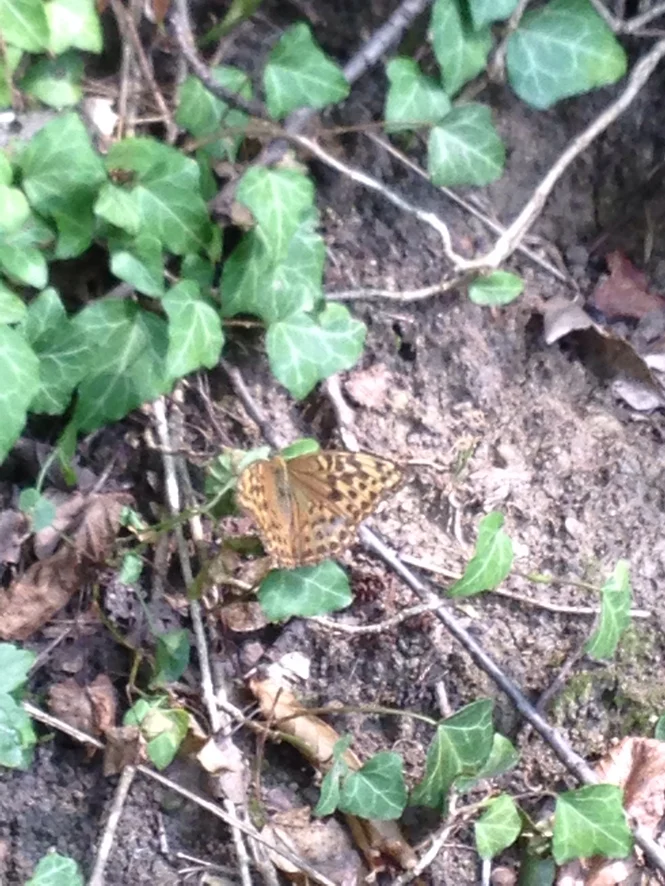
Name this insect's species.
Argynnis paphia
